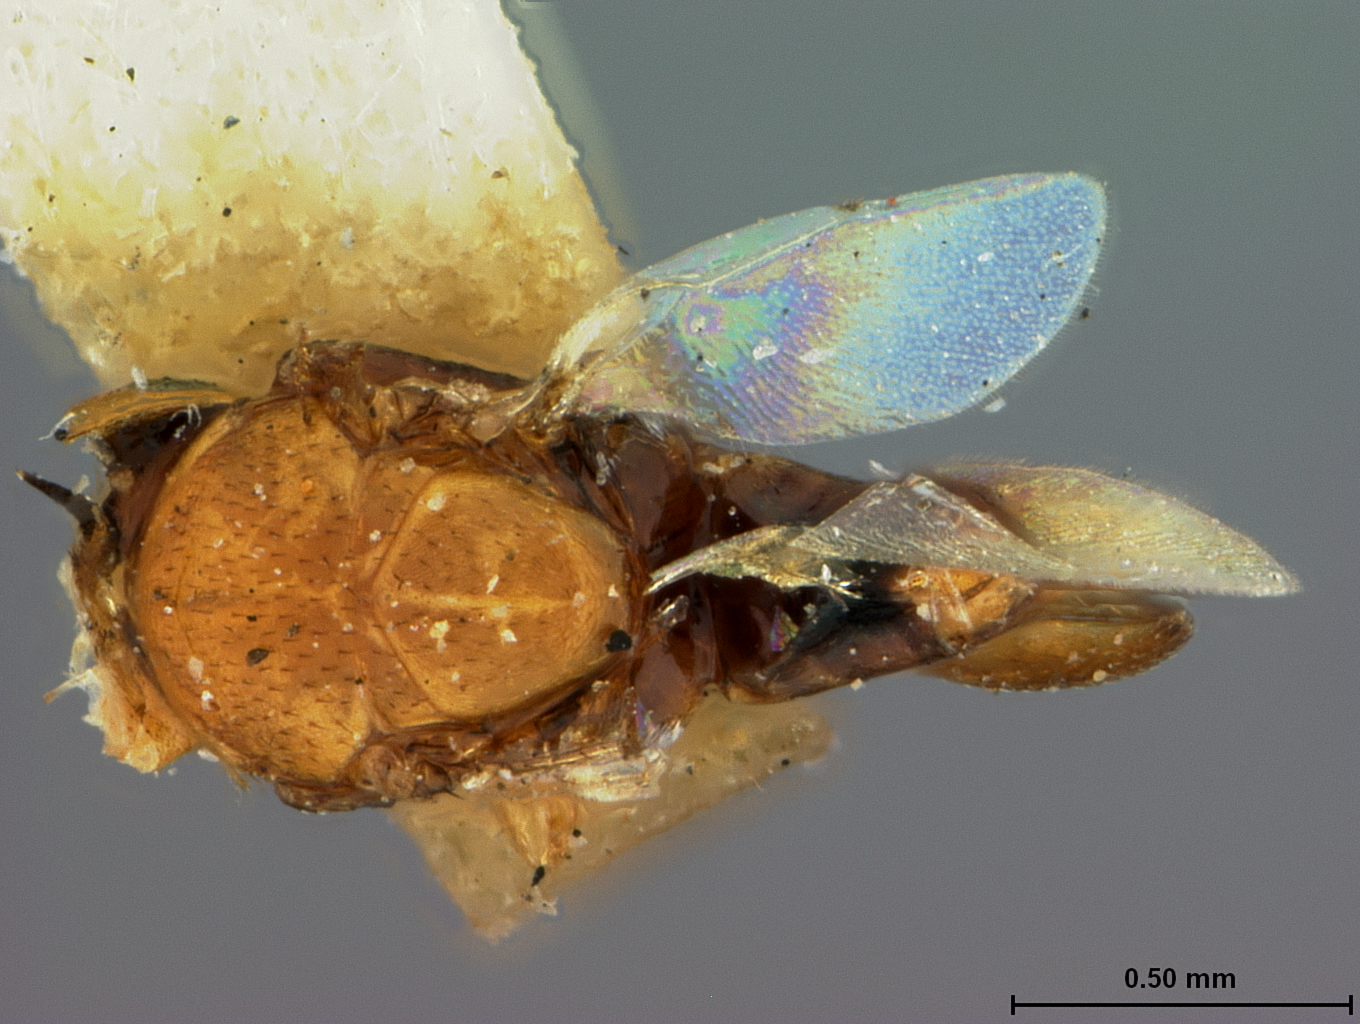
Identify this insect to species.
Chestomorpha biformis
